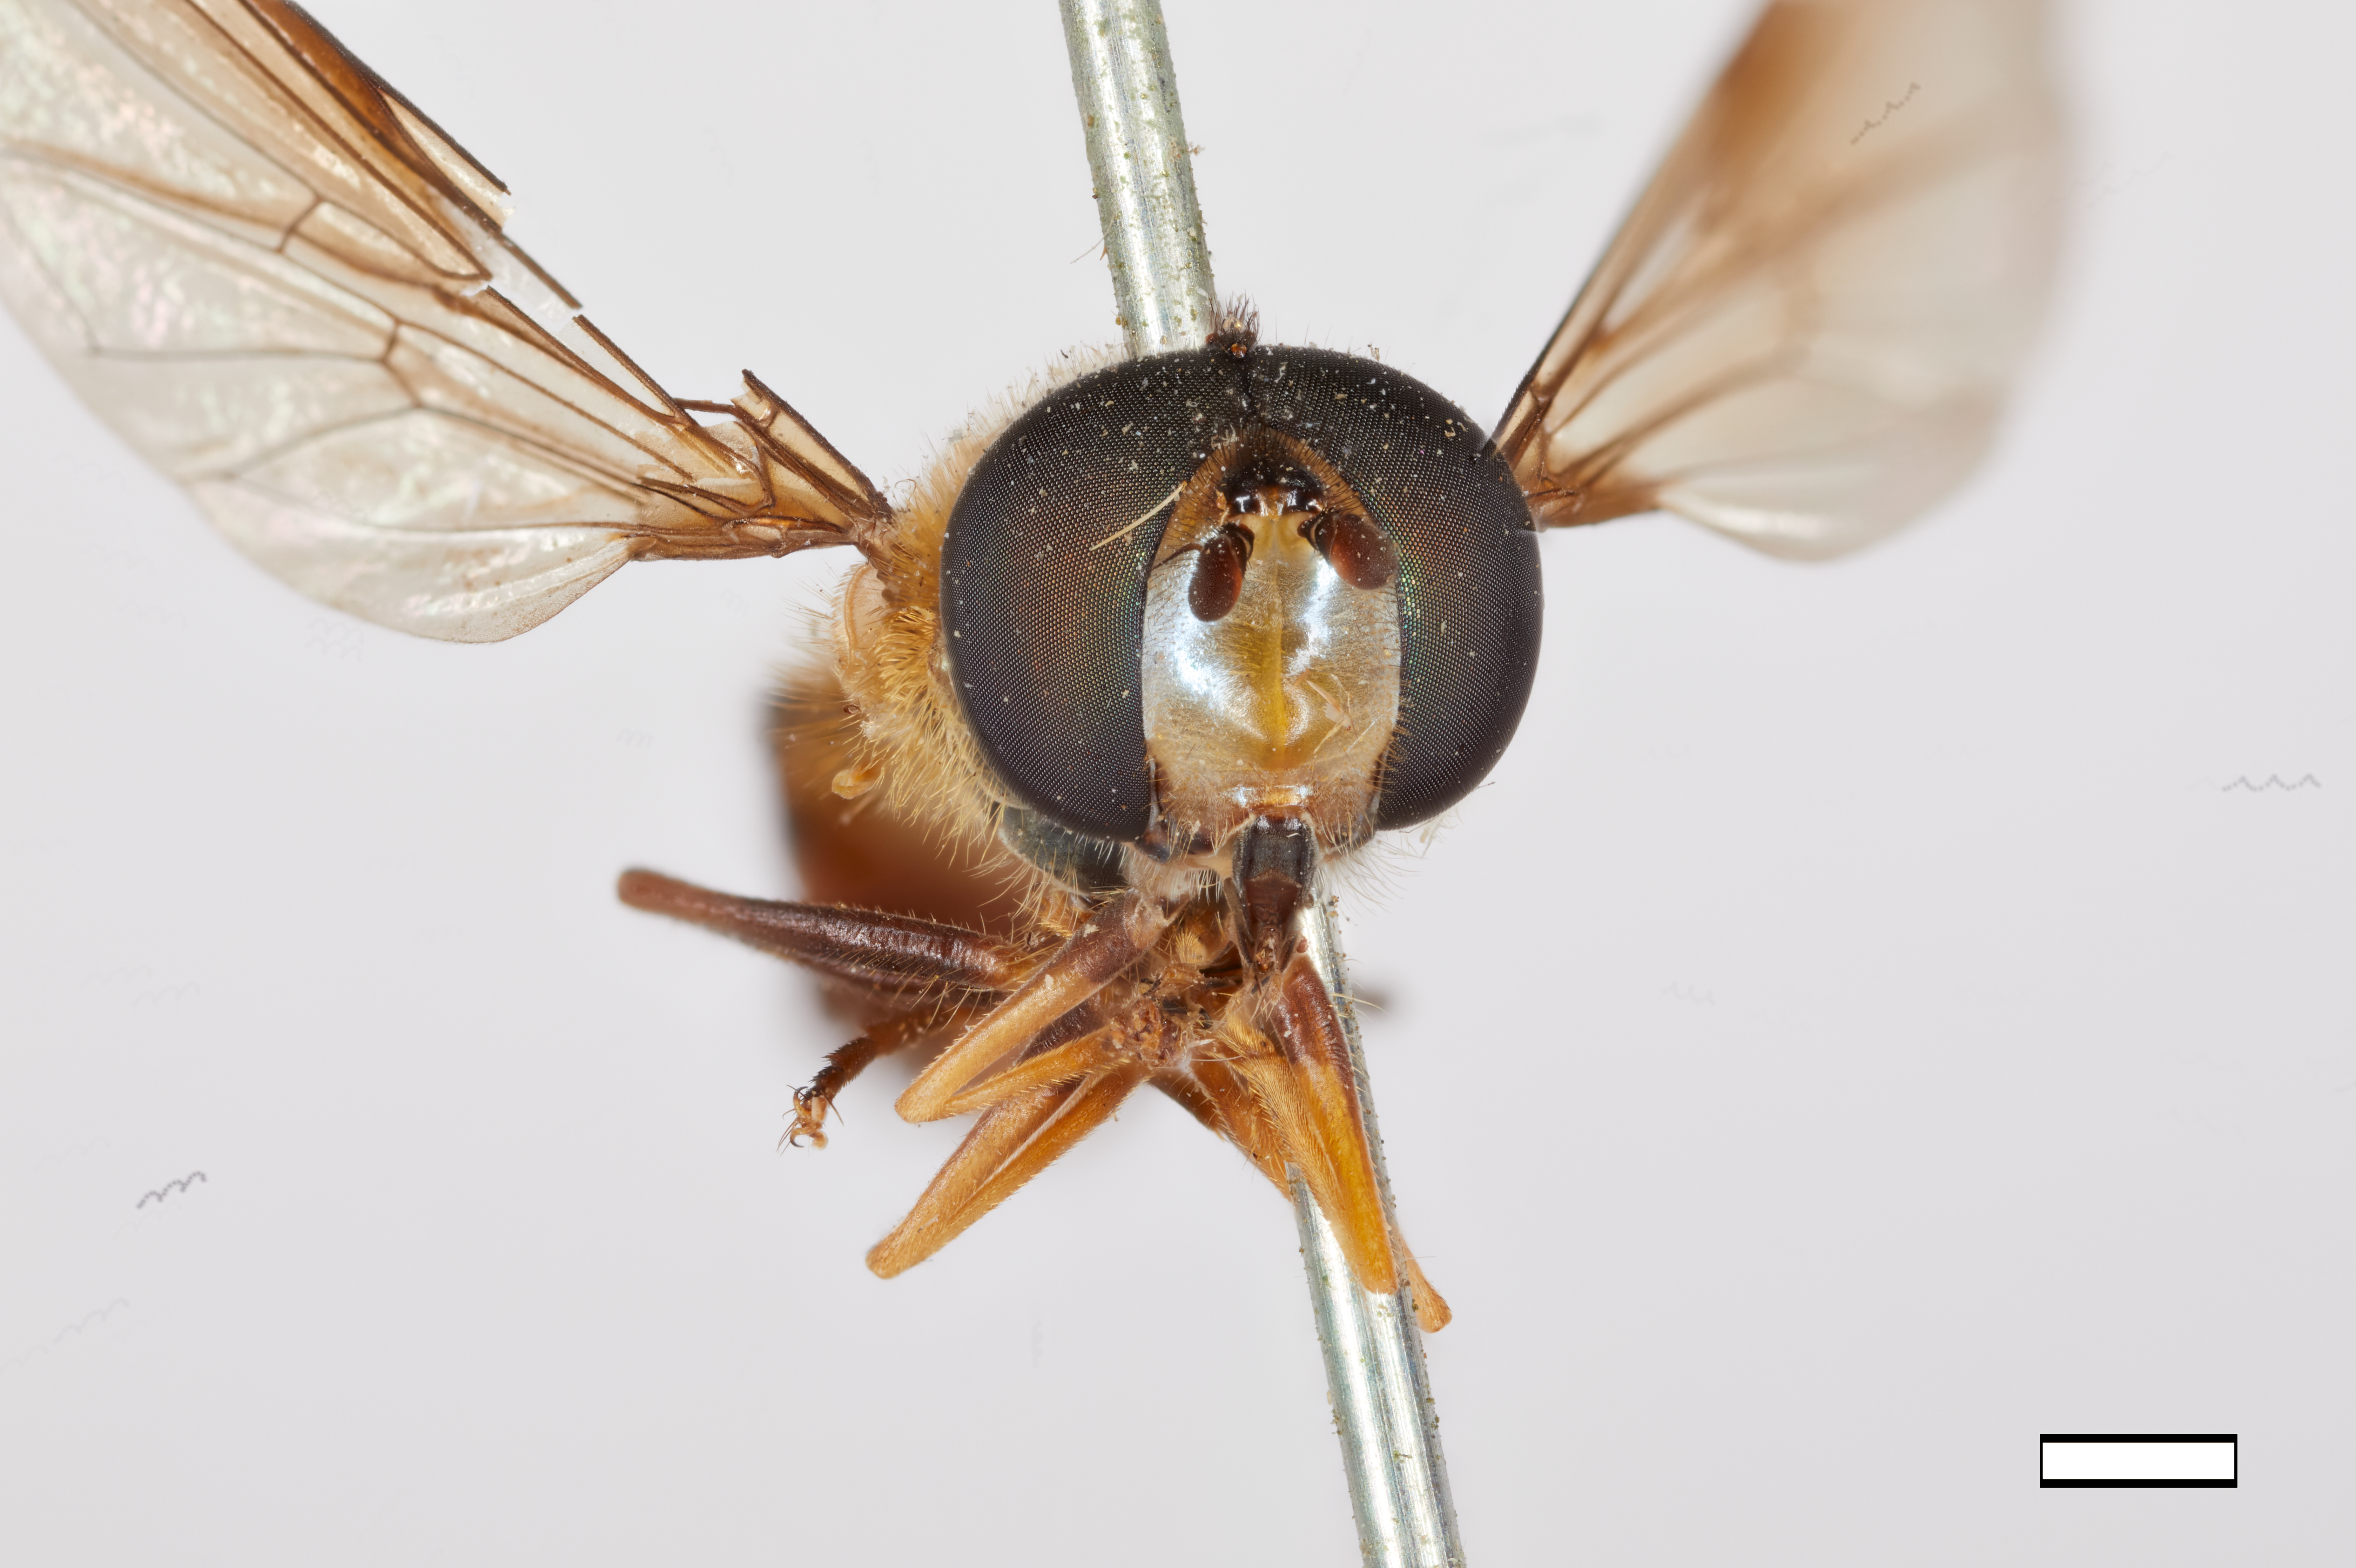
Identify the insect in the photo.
Syrphus disjunctus
